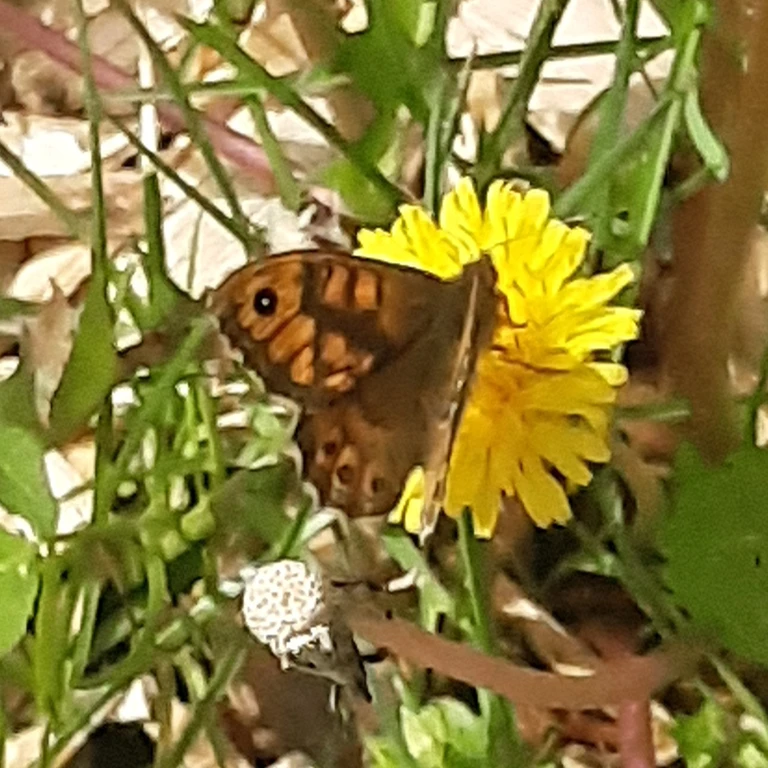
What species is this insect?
Lasiommata megera (also Pararge megera)
